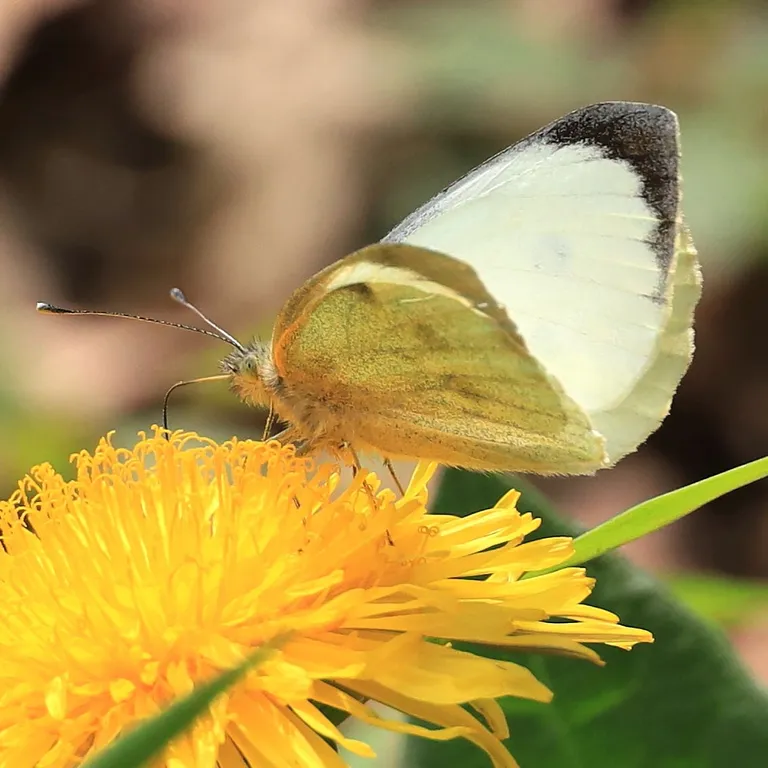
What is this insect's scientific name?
Pieris brassicae
